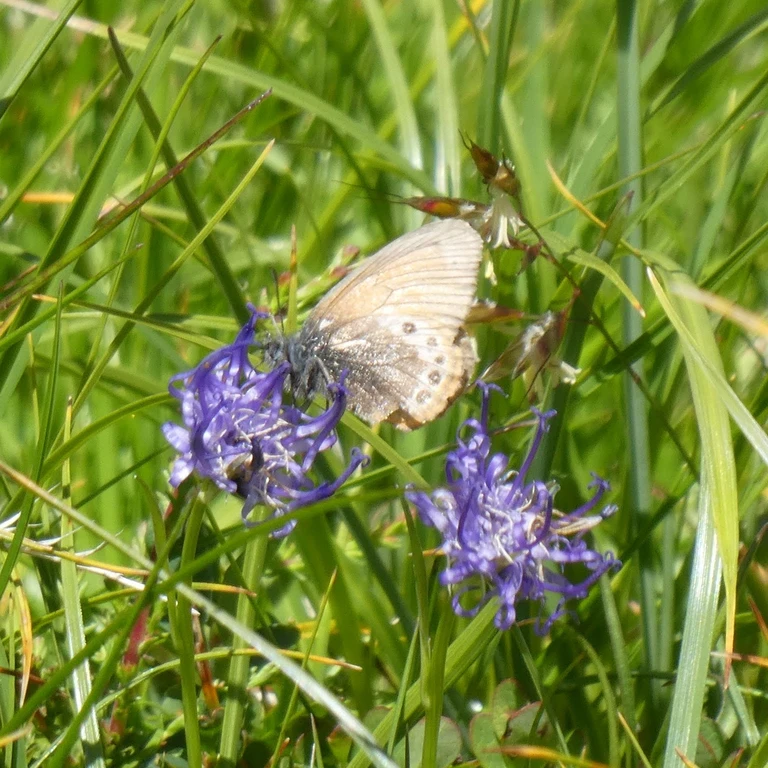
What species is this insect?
Coenonympha gardetta
